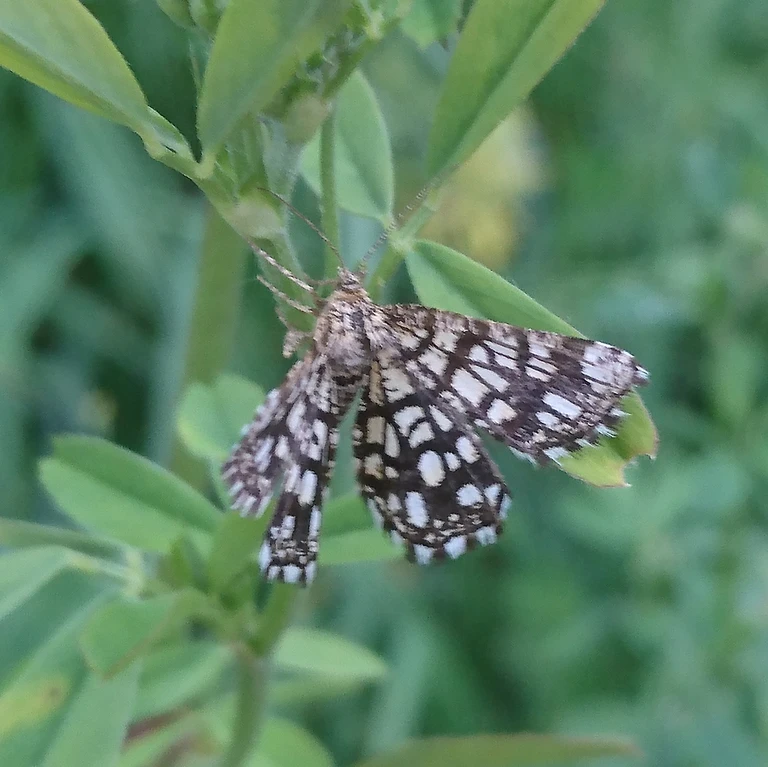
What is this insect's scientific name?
Chiasmia clathrata
